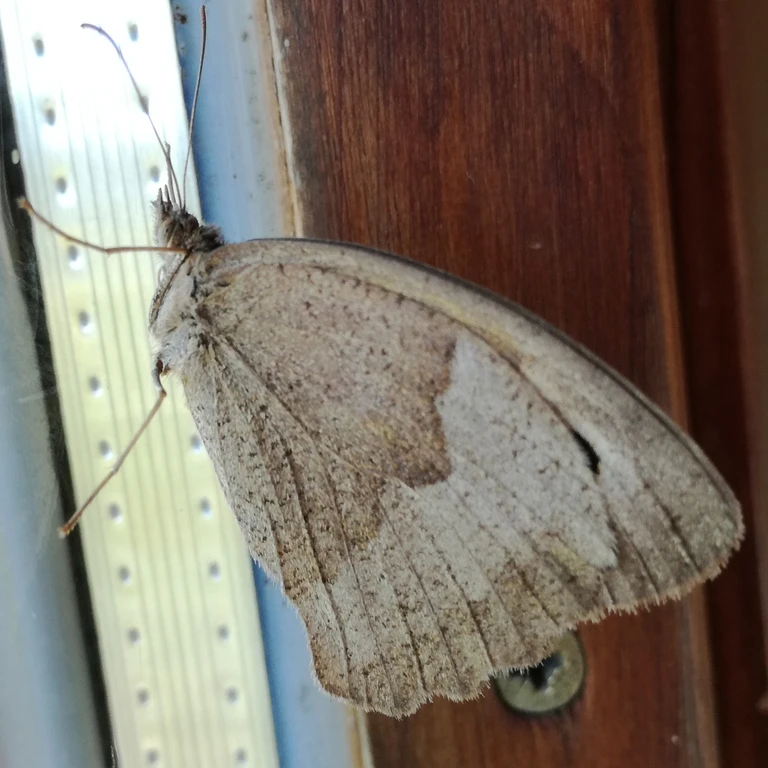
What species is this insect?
Maniola jurtina
